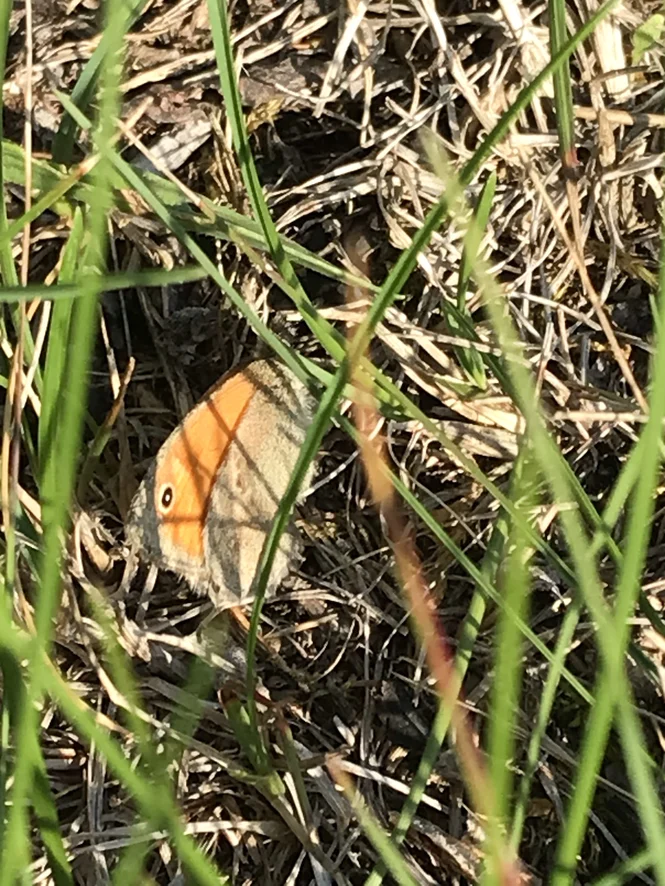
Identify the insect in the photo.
Coenonympha pamphilus
